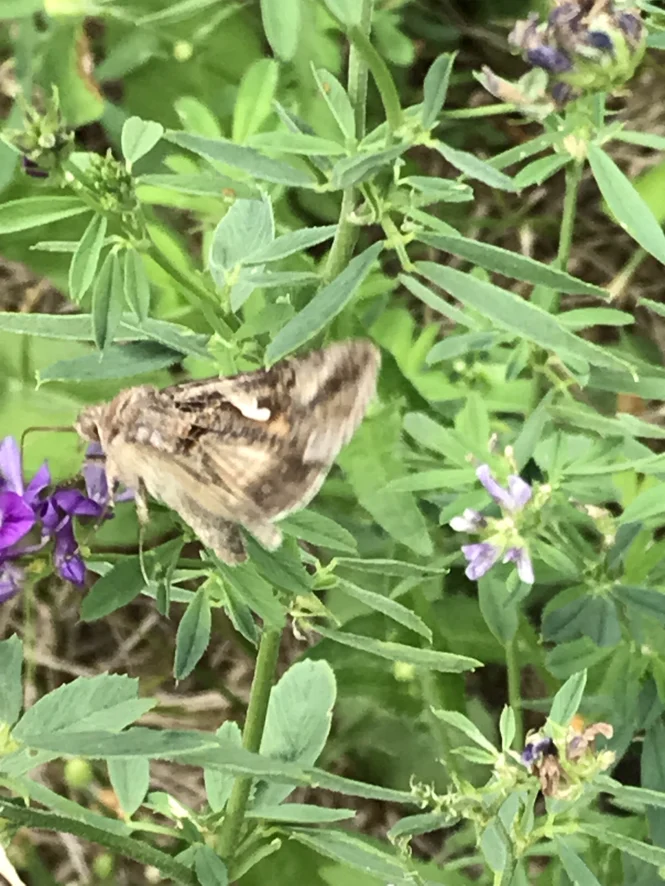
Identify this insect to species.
Autographa gamma
